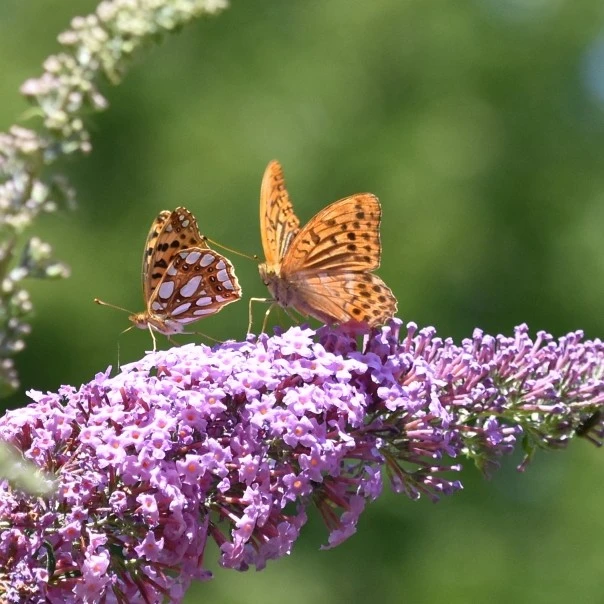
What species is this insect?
Issoria lathonia
